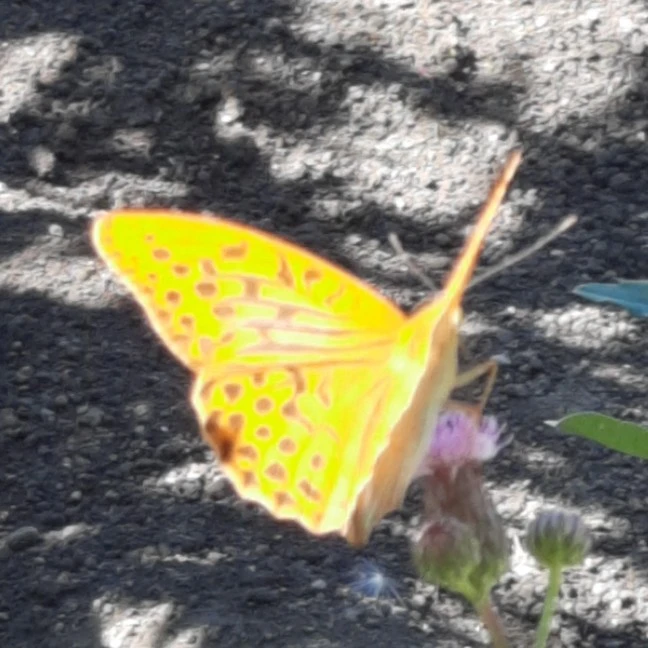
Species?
Argynnis paphia
